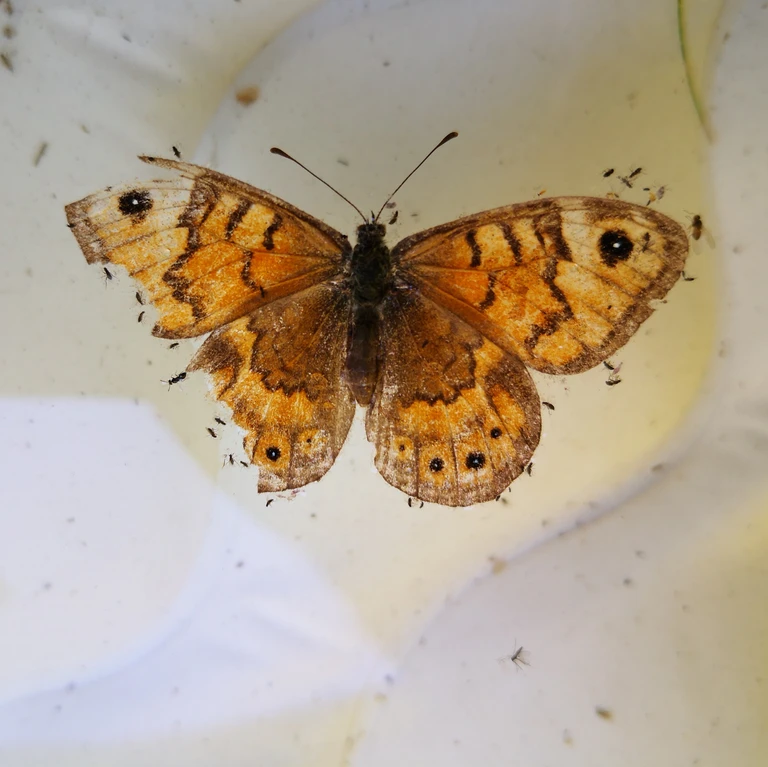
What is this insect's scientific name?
Lasiommata megera (also Pararge megera)
